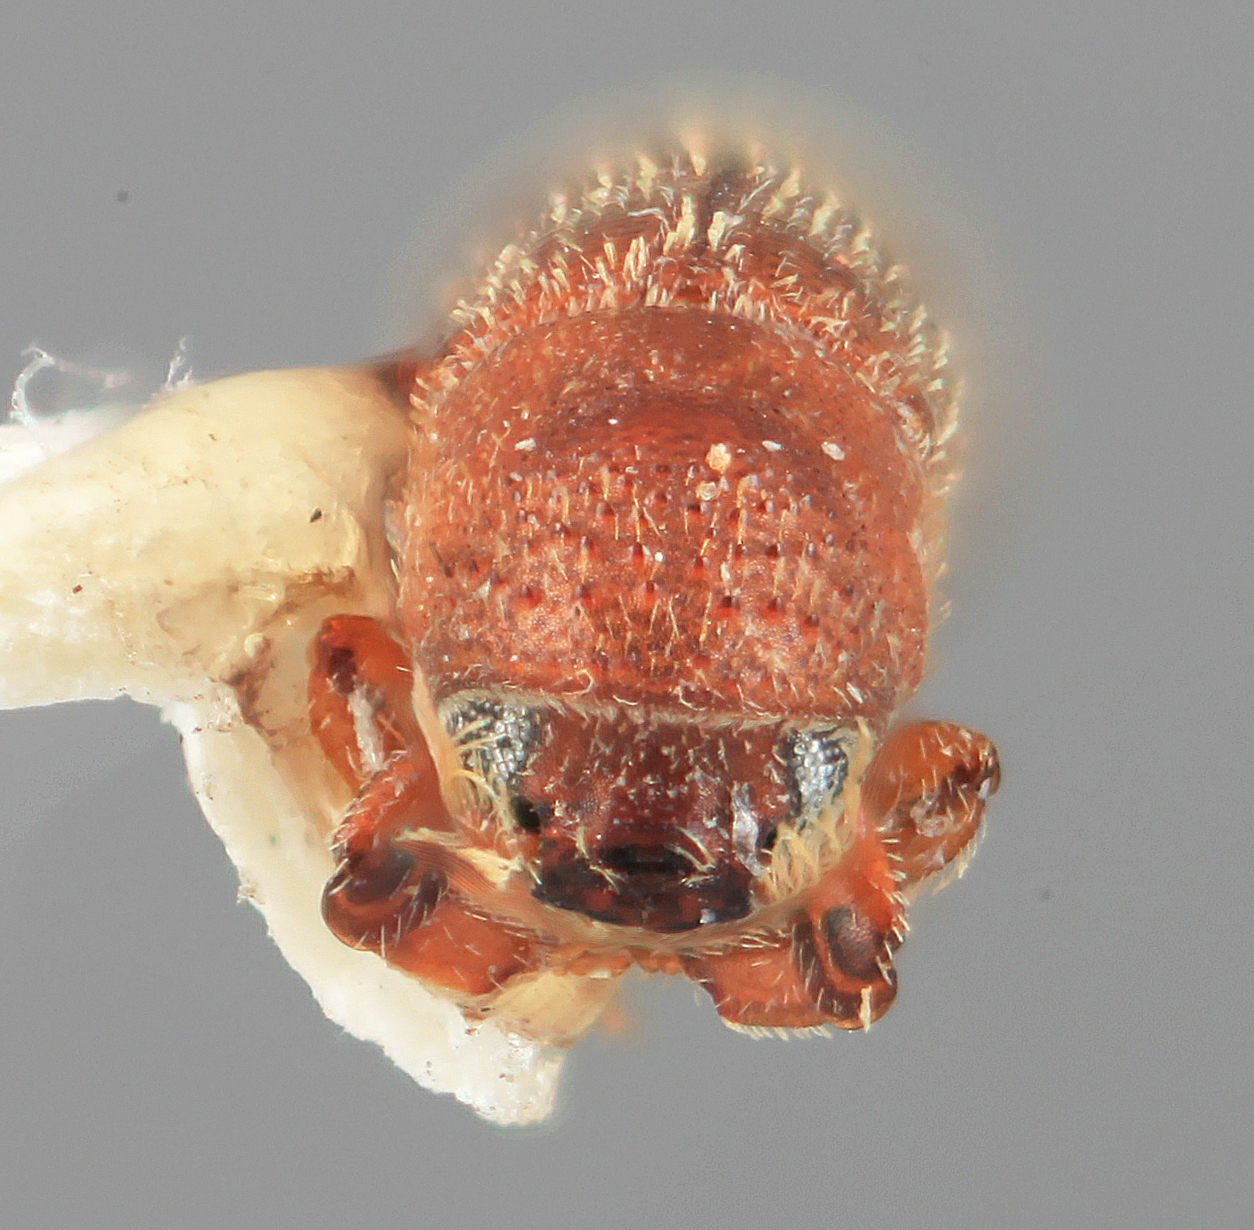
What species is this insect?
Micracis inimicus
